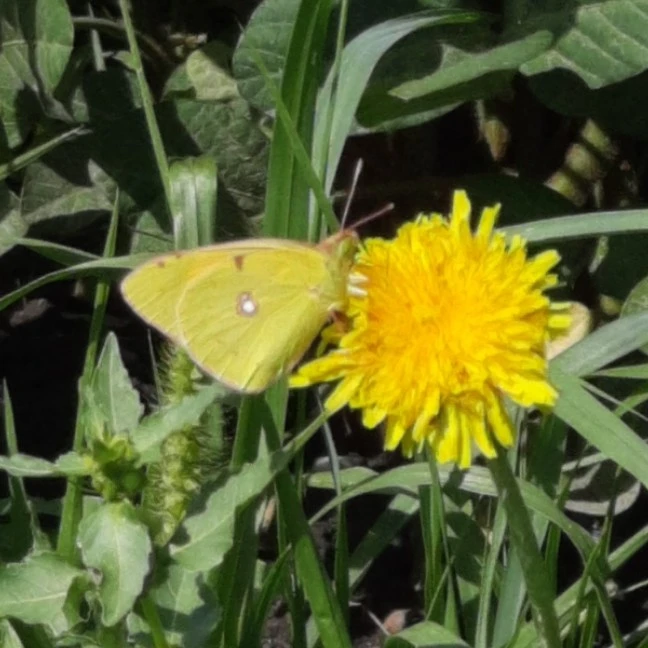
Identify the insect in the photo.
Colias croceus
